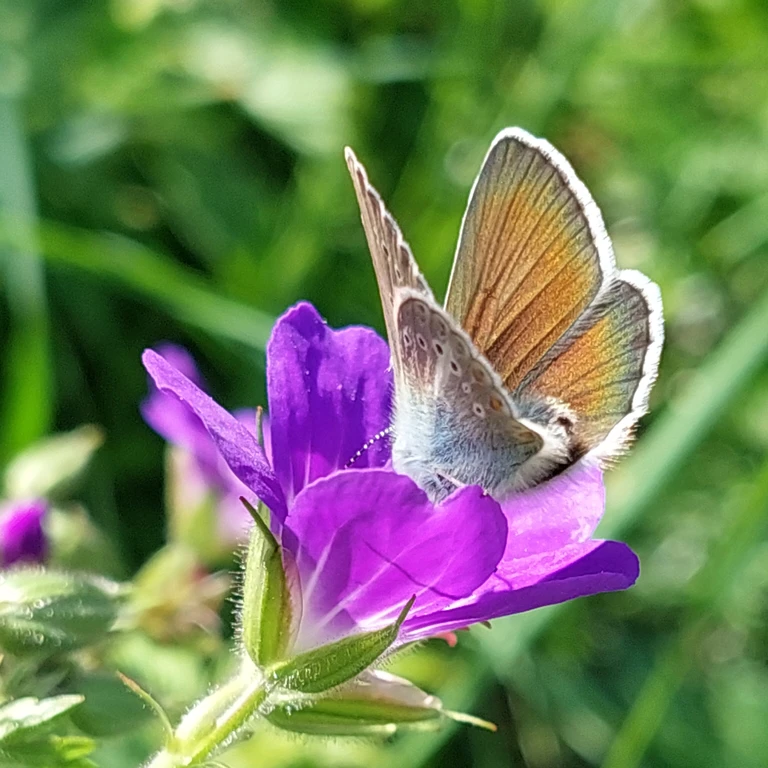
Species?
Eumedonia eumedon
